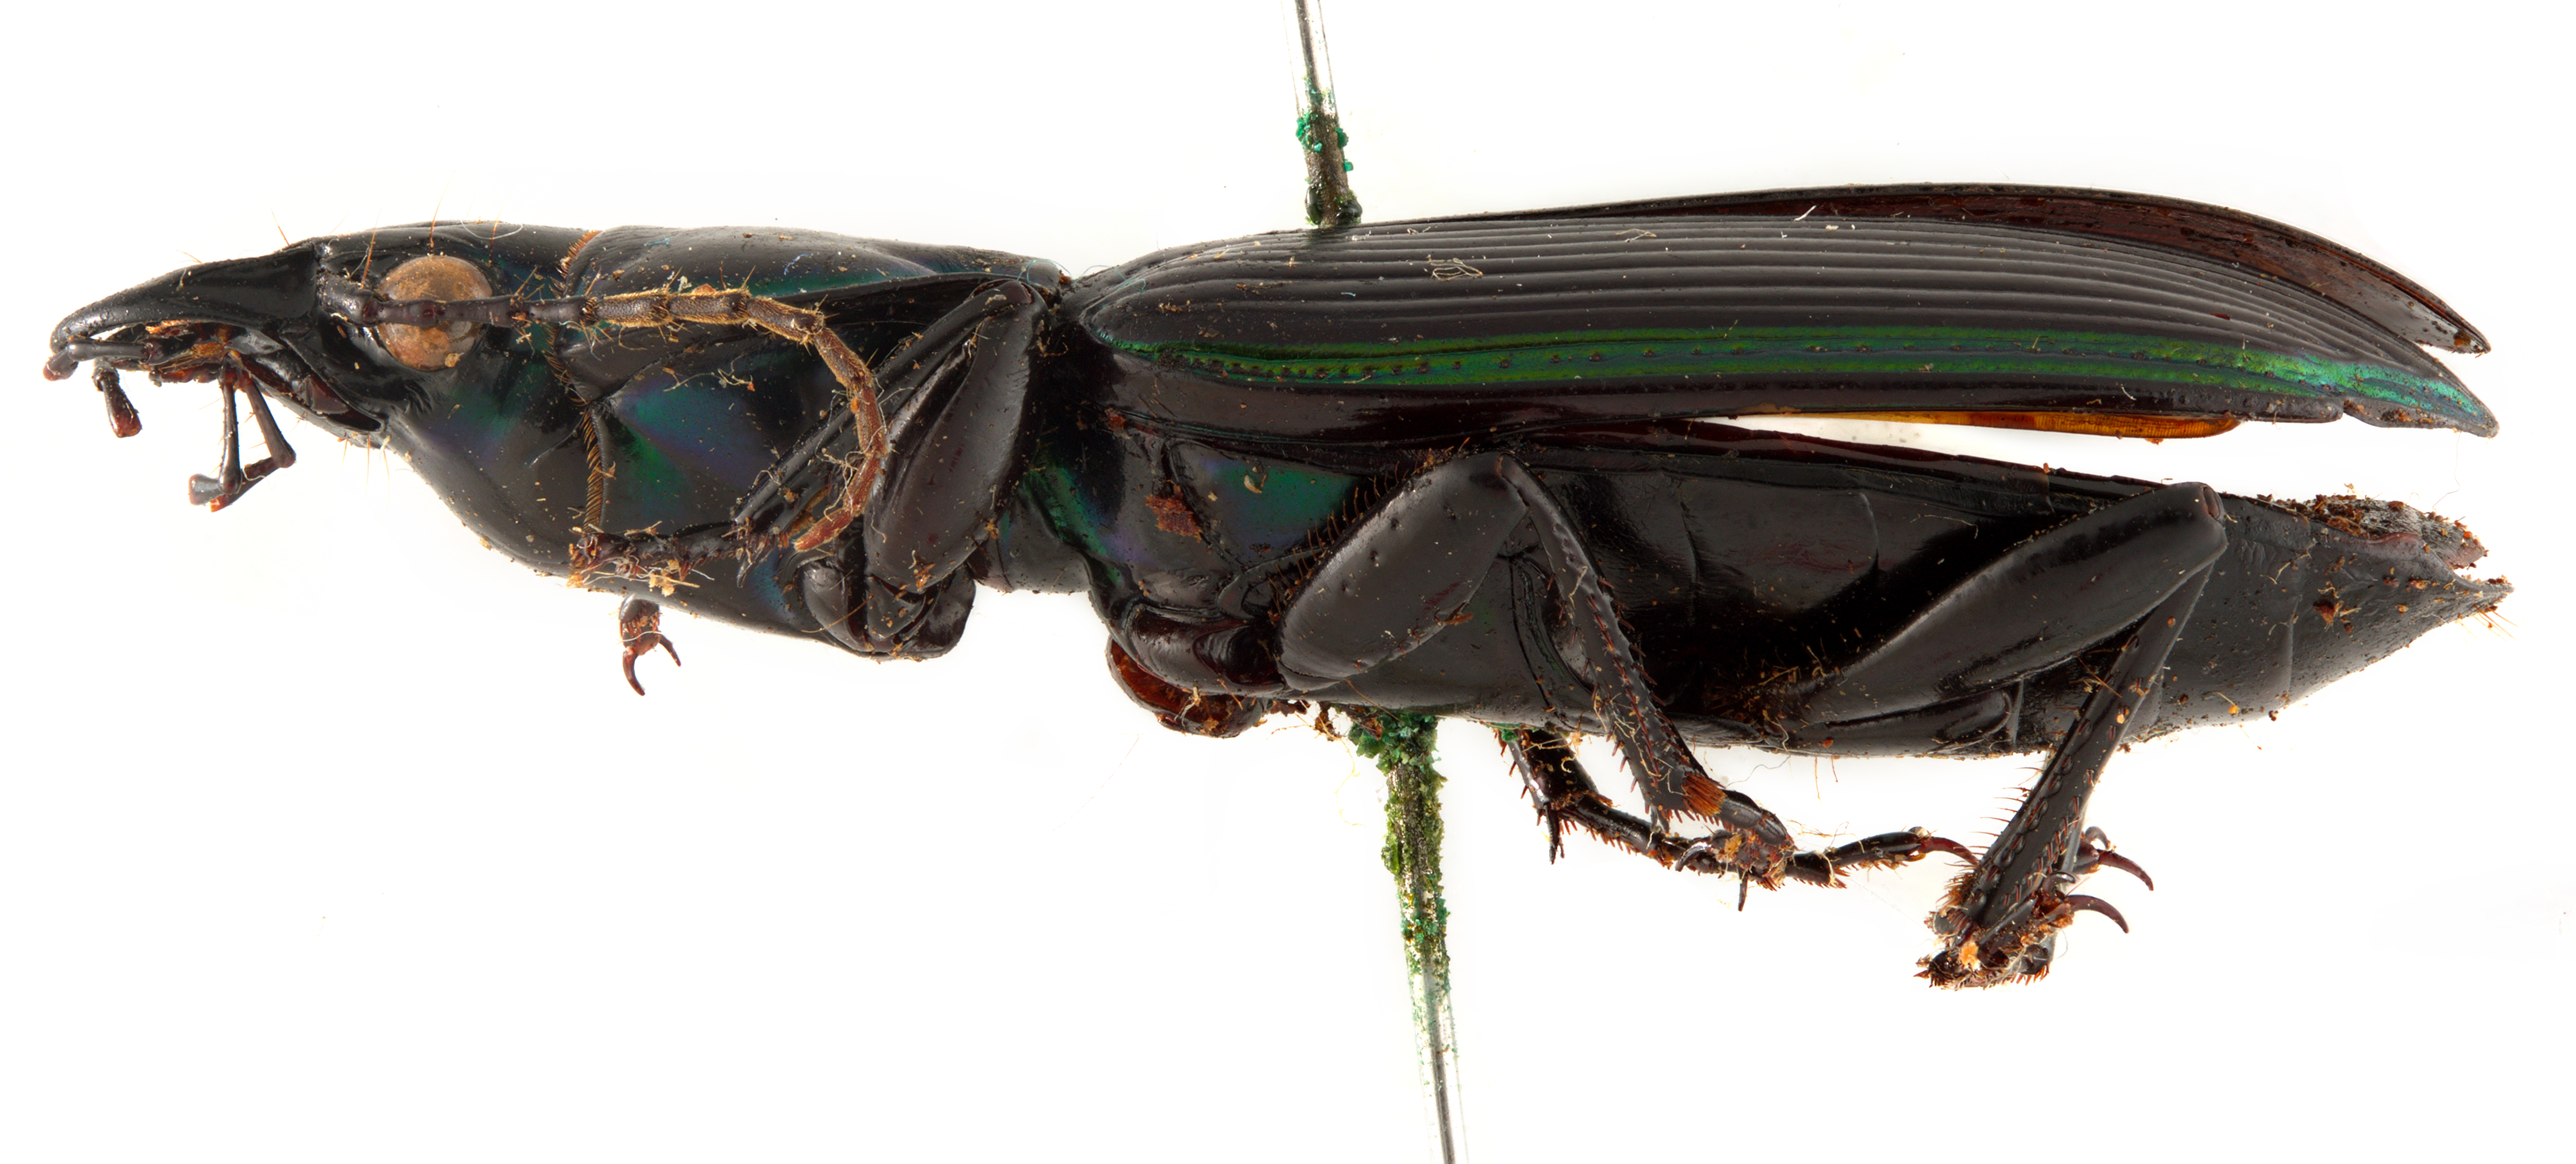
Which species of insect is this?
Catodromus latreilli (also Leiradira latreillei)
